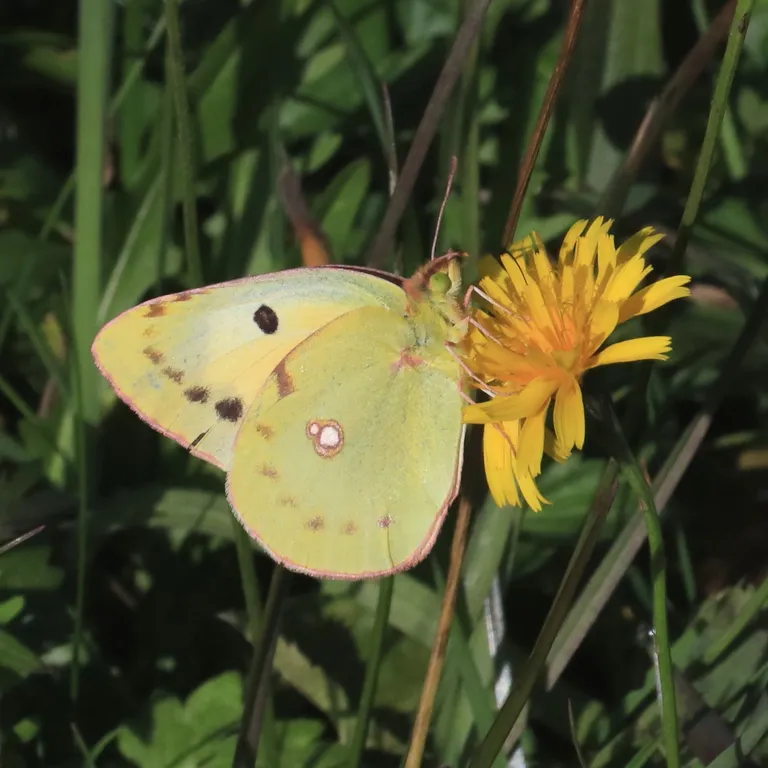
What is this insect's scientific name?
Colias croceus
